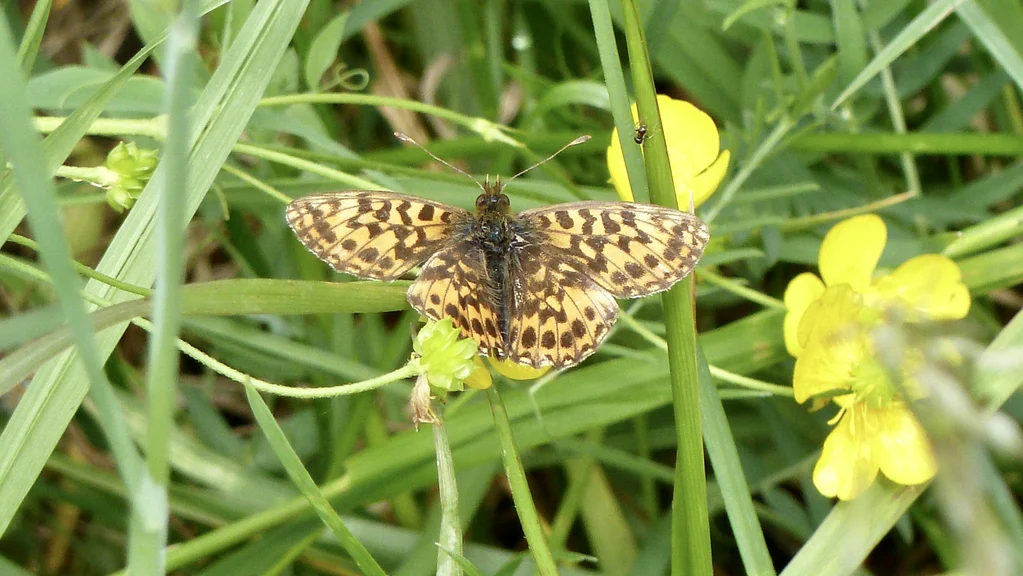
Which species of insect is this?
Boloria dia
